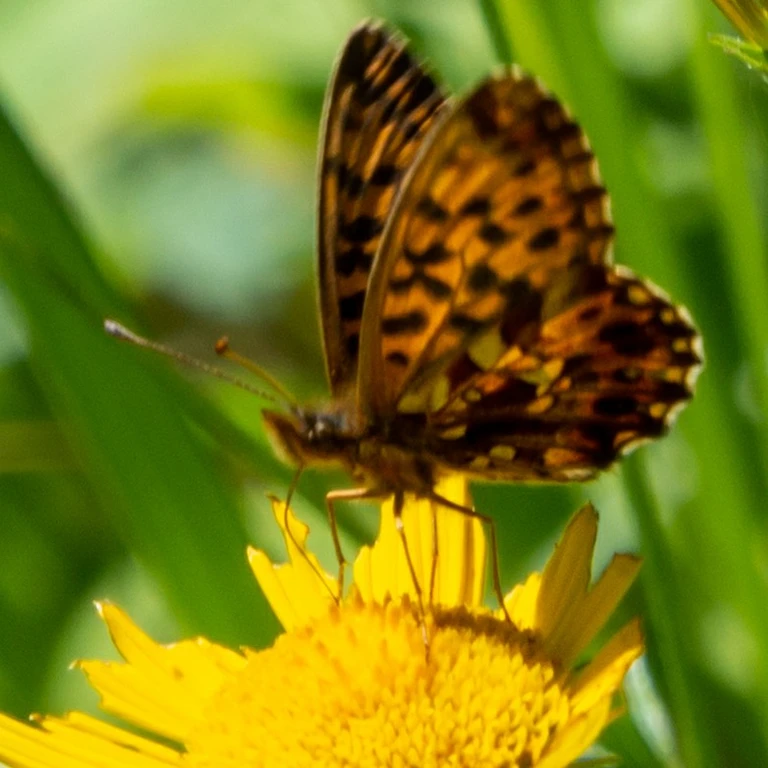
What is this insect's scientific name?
Boloria dia
